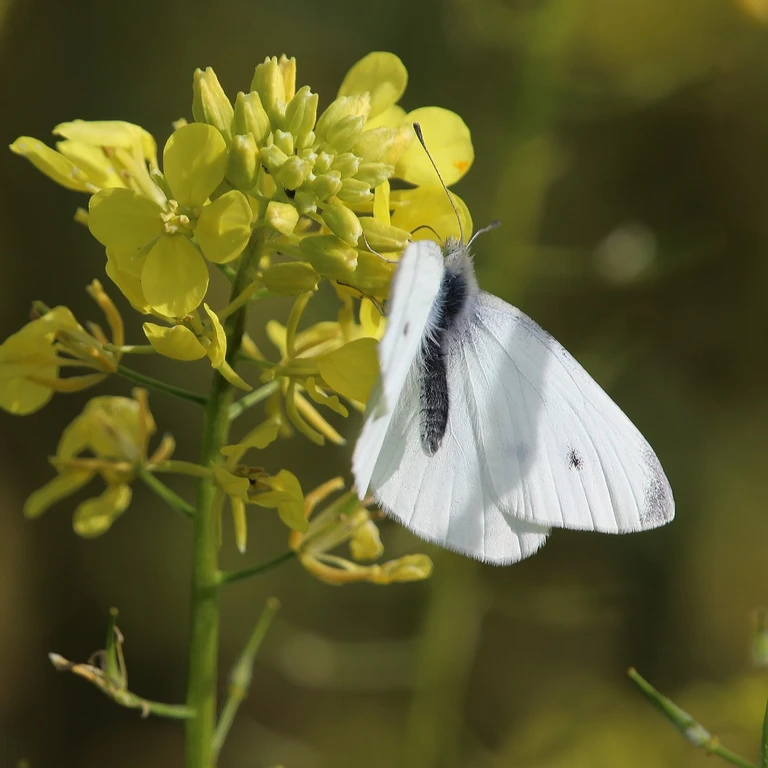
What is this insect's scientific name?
Pieris rapae
